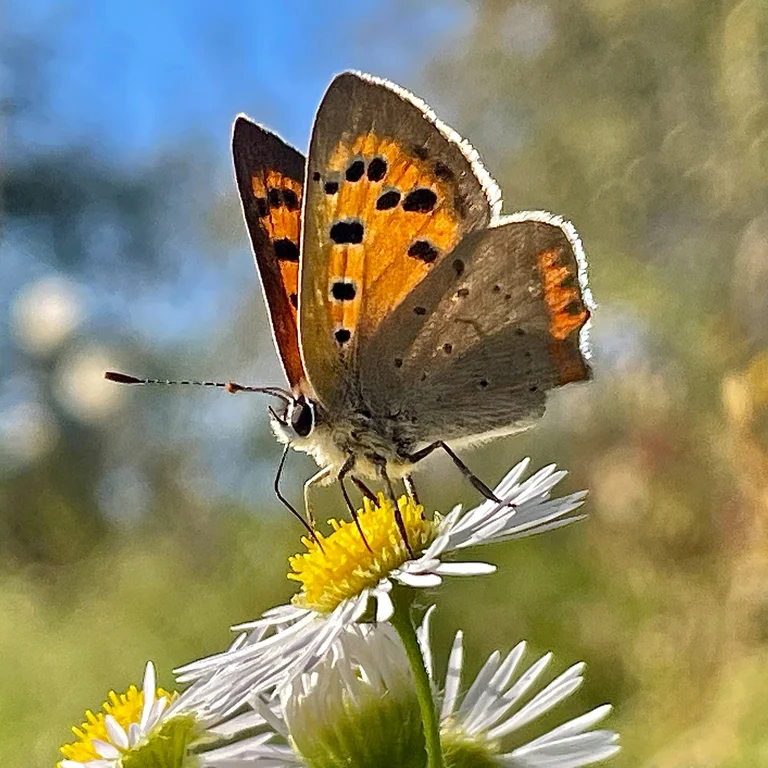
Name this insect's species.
Lycaena phlaeas
